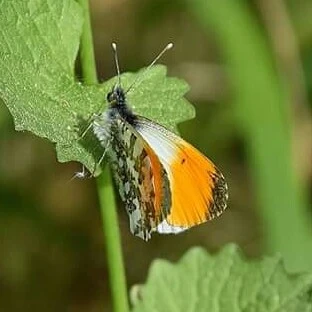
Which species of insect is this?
Anthocharis cardamines
